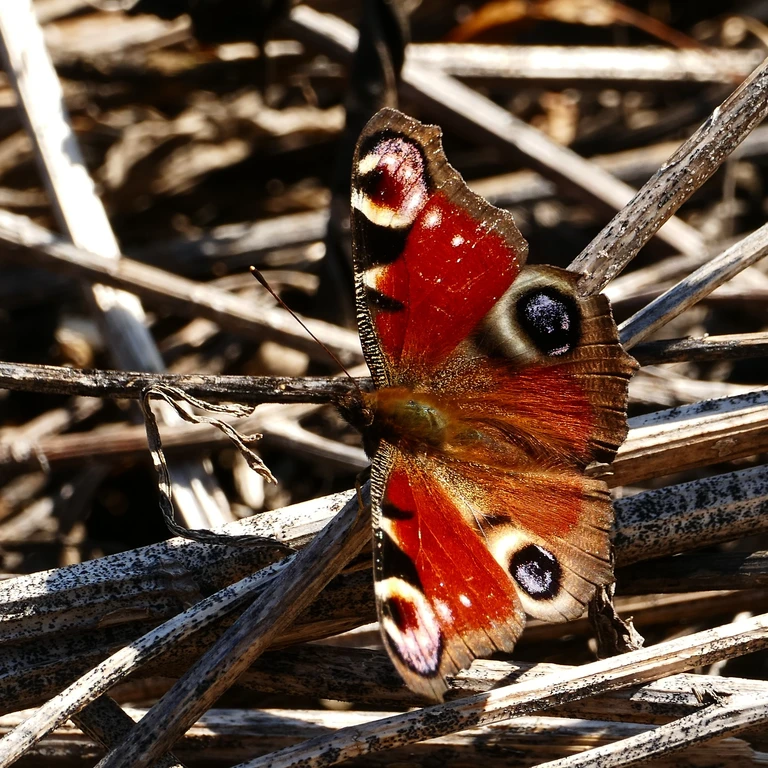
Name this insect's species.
Aglais io
